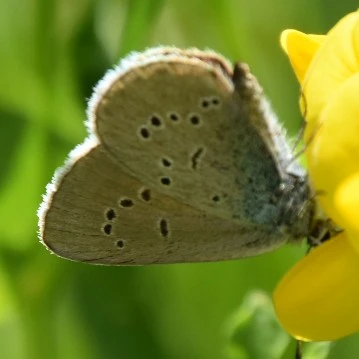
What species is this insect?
Cyaniris semiargus
